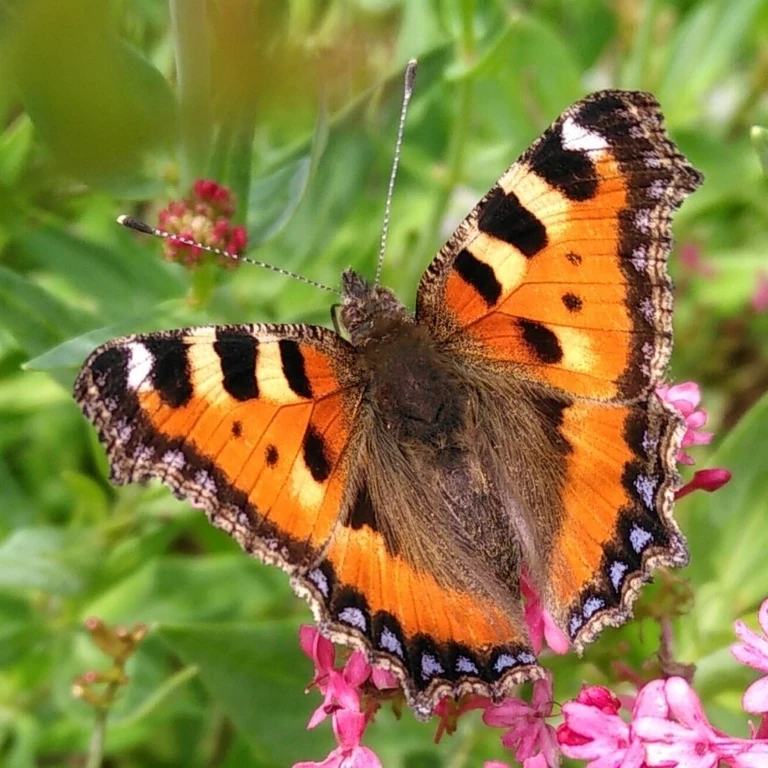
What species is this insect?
Aglais urticae
